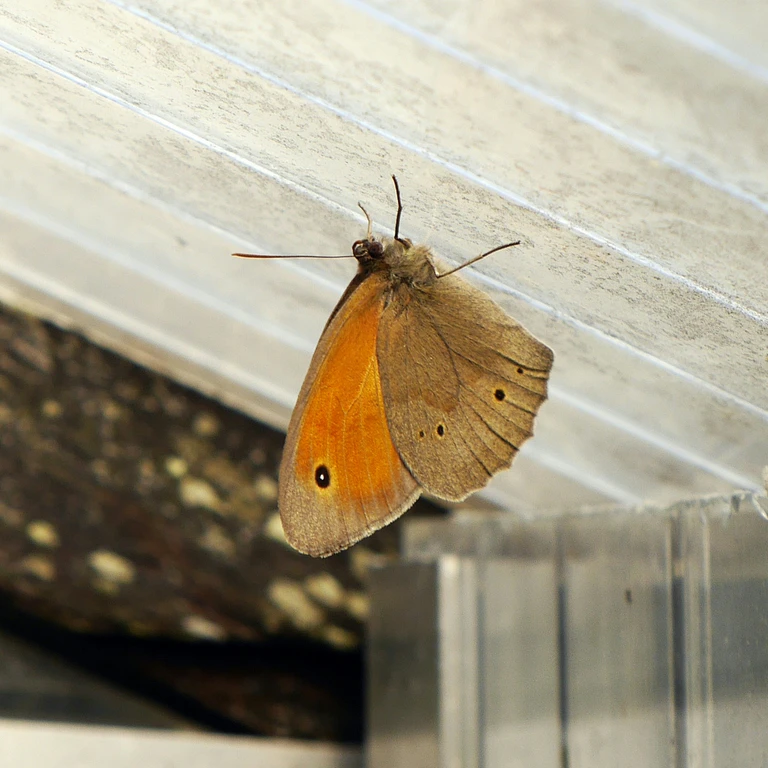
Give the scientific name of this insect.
Maniola jurtina
